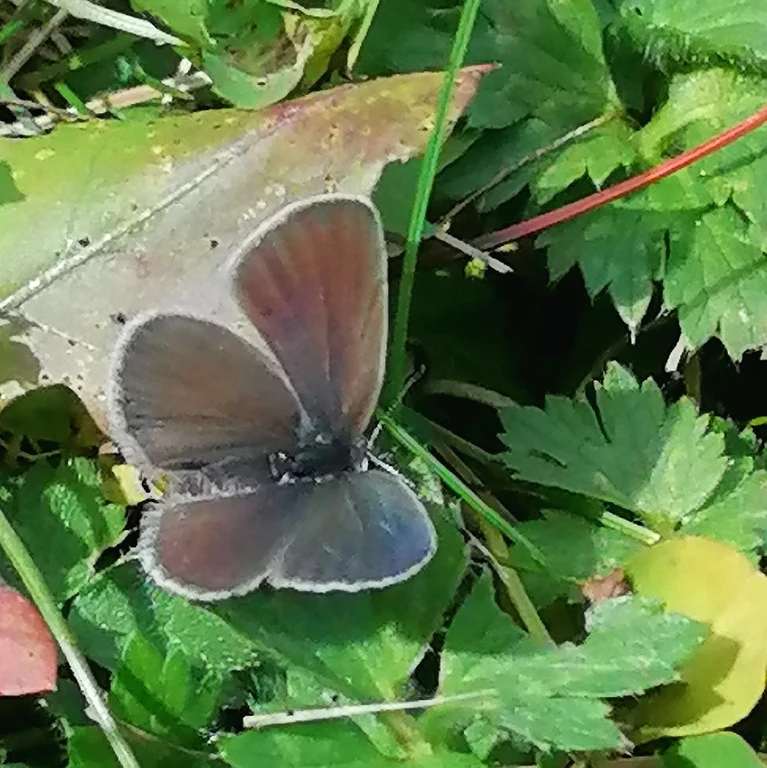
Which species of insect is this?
Cupido minimus
